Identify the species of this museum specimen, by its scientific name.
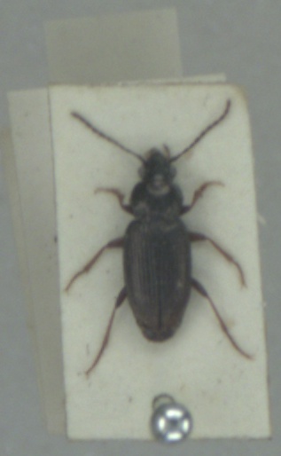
Pogonus chalceus
